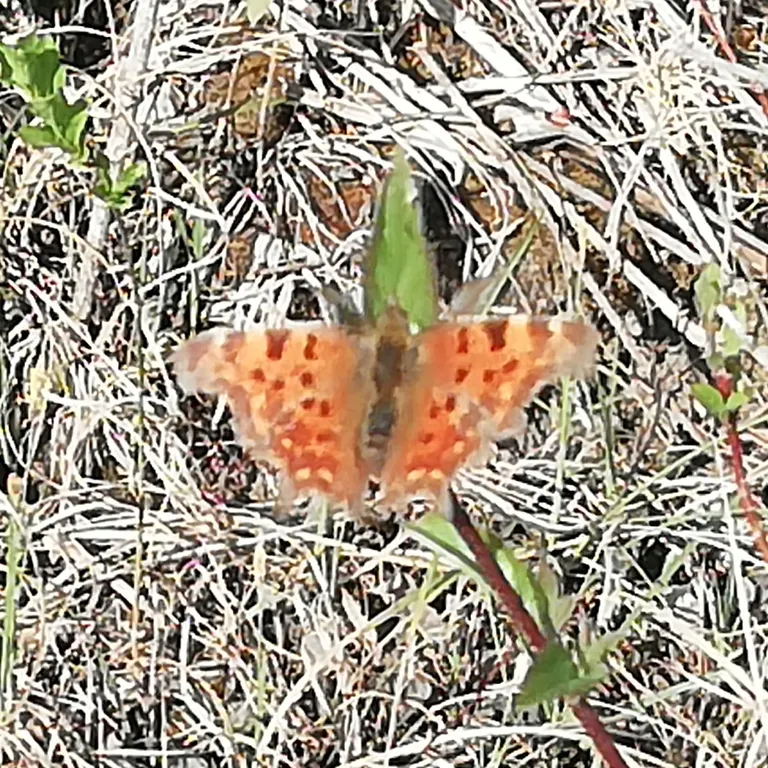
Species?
Polygonia c-album
